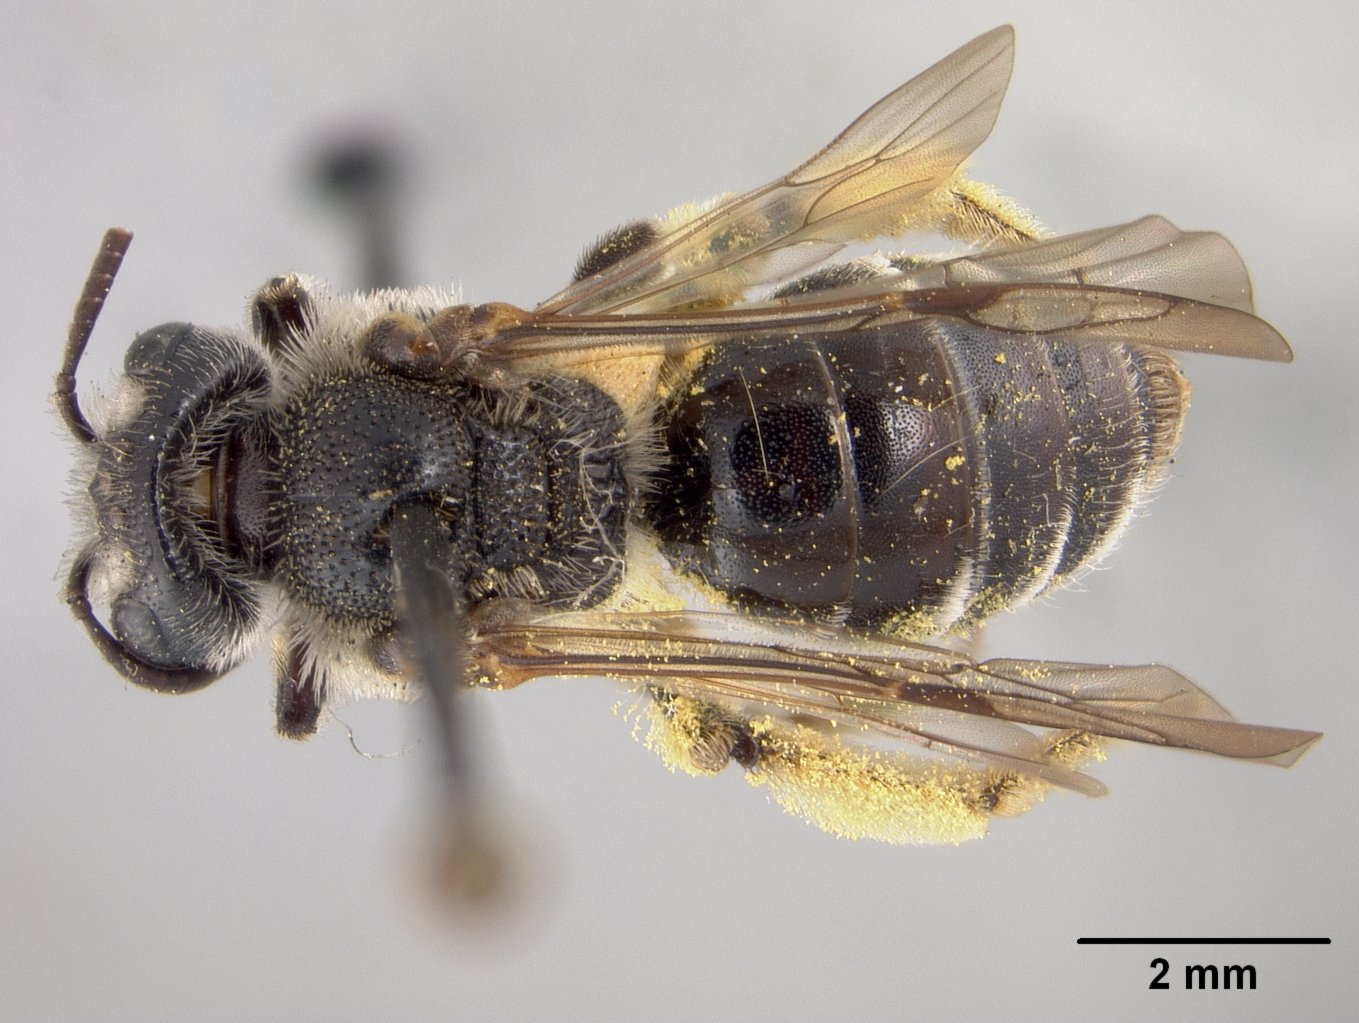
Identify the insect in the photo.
Andrena virginiana
